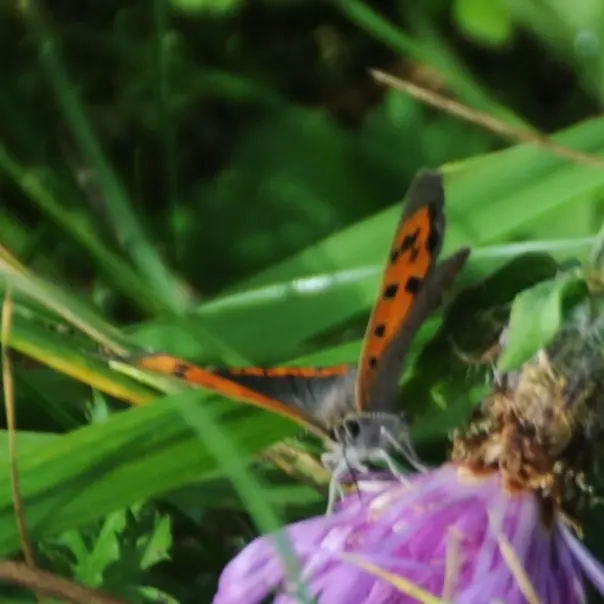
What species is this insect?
Lycaena phlaeas
